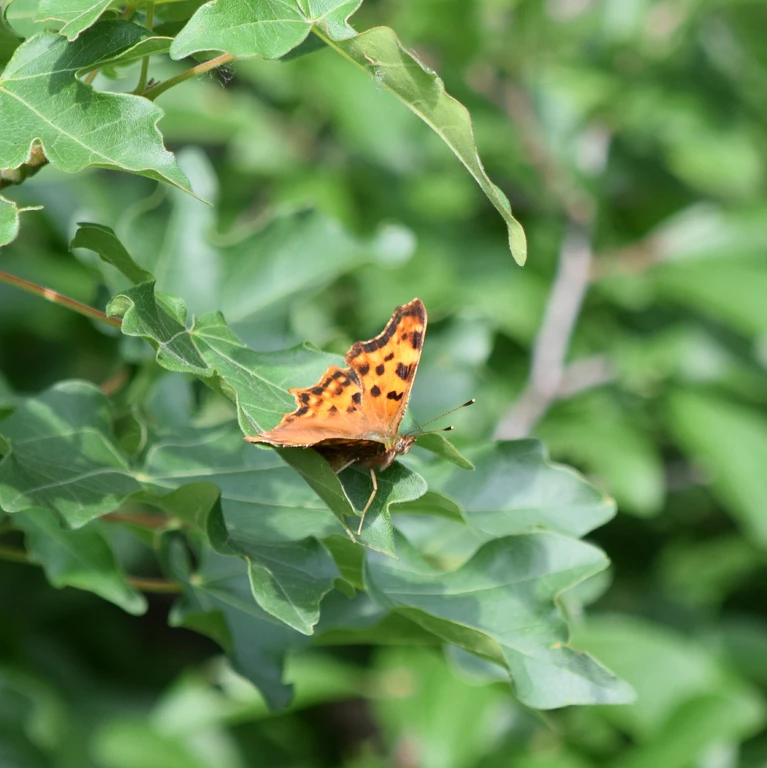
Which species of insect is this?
Polygonia c-album
